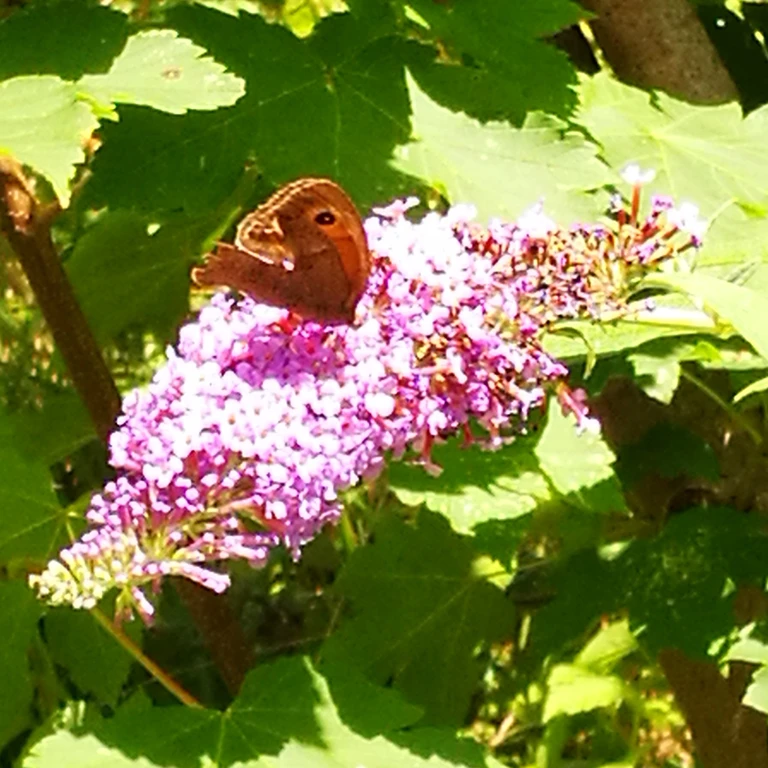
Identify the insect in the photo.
Maniola jurtina
